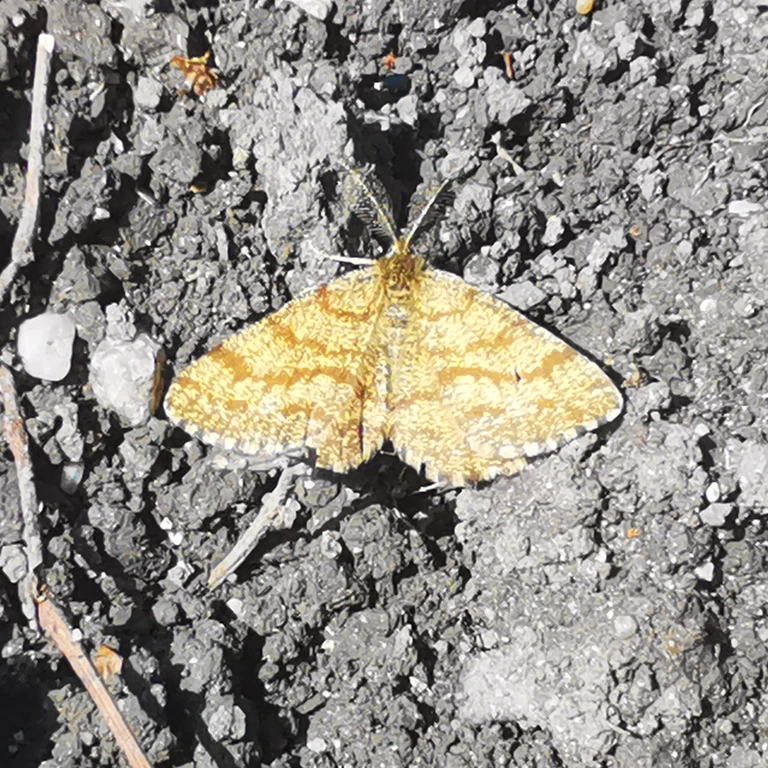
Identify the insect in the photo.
Ematurga atomaria
